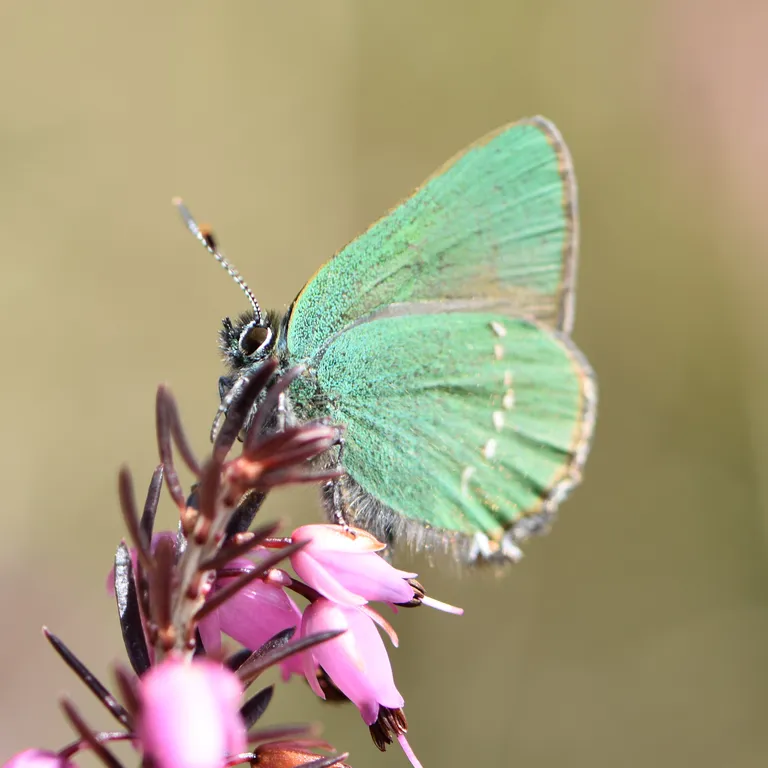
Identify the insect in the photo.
Callophrys rubi
